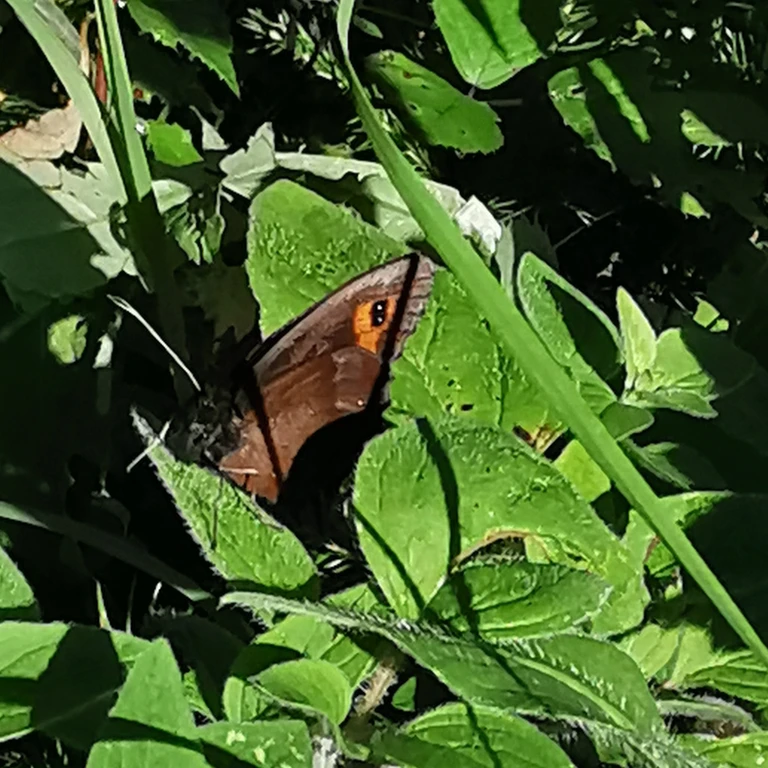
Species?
Erebia aethiops
